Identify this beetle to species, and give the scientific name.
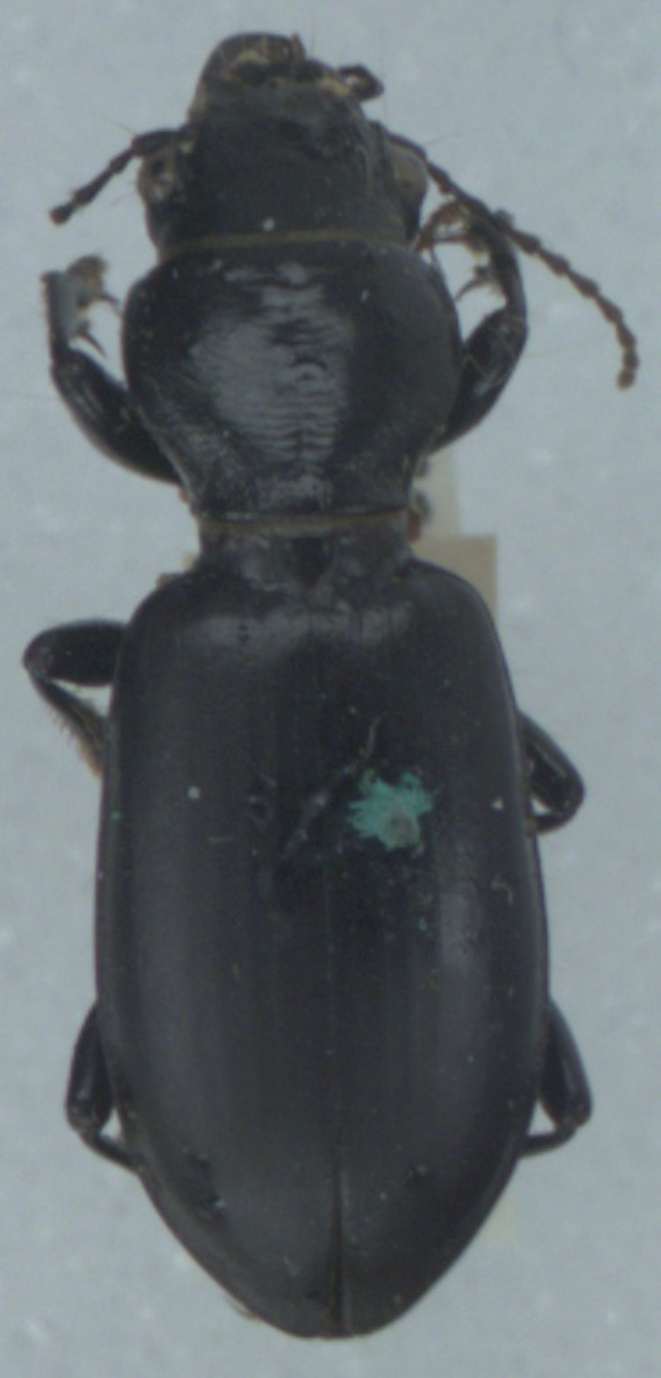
Broscus cephalotes
